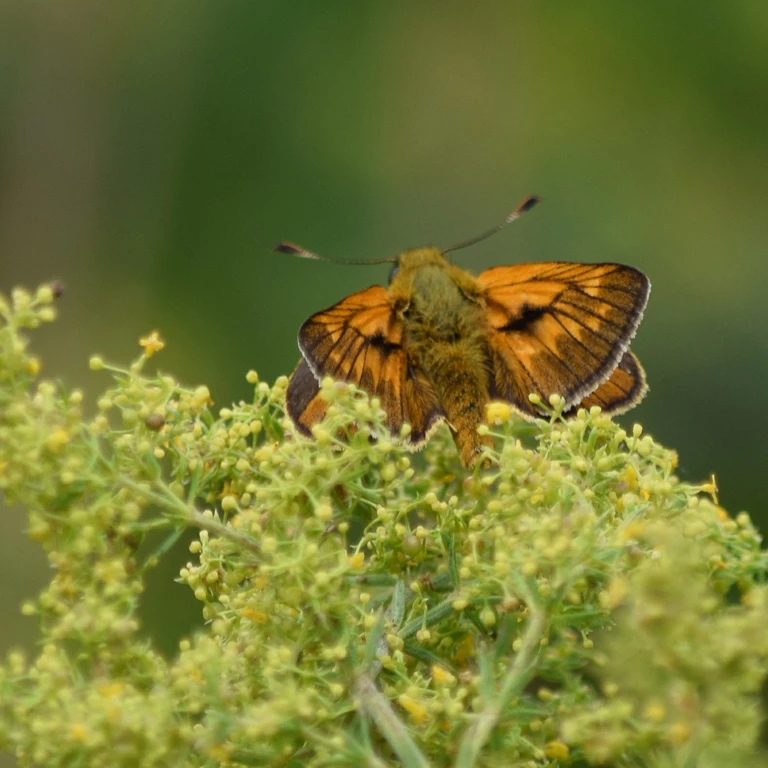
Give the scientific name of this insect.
Ochlodes sylvanus (also Ochlodes venata)
